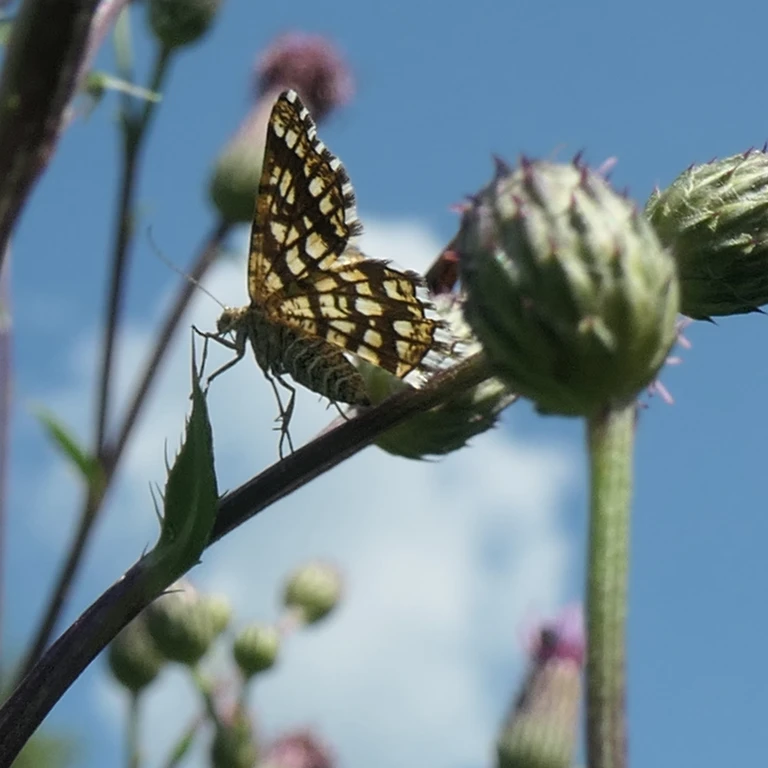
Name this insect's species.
Chiasmia clathrata
